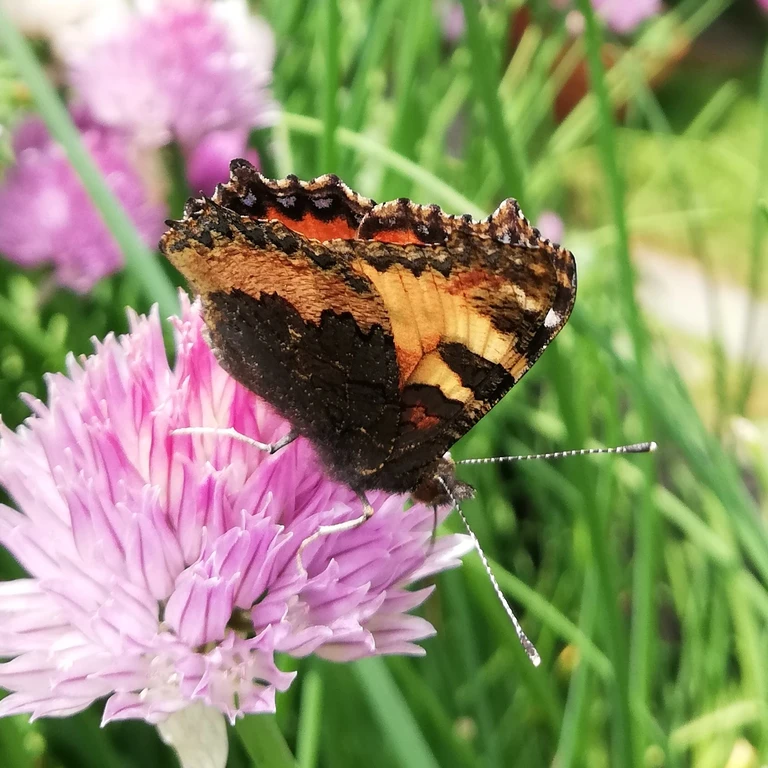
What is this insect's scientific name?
Aglais urticae
